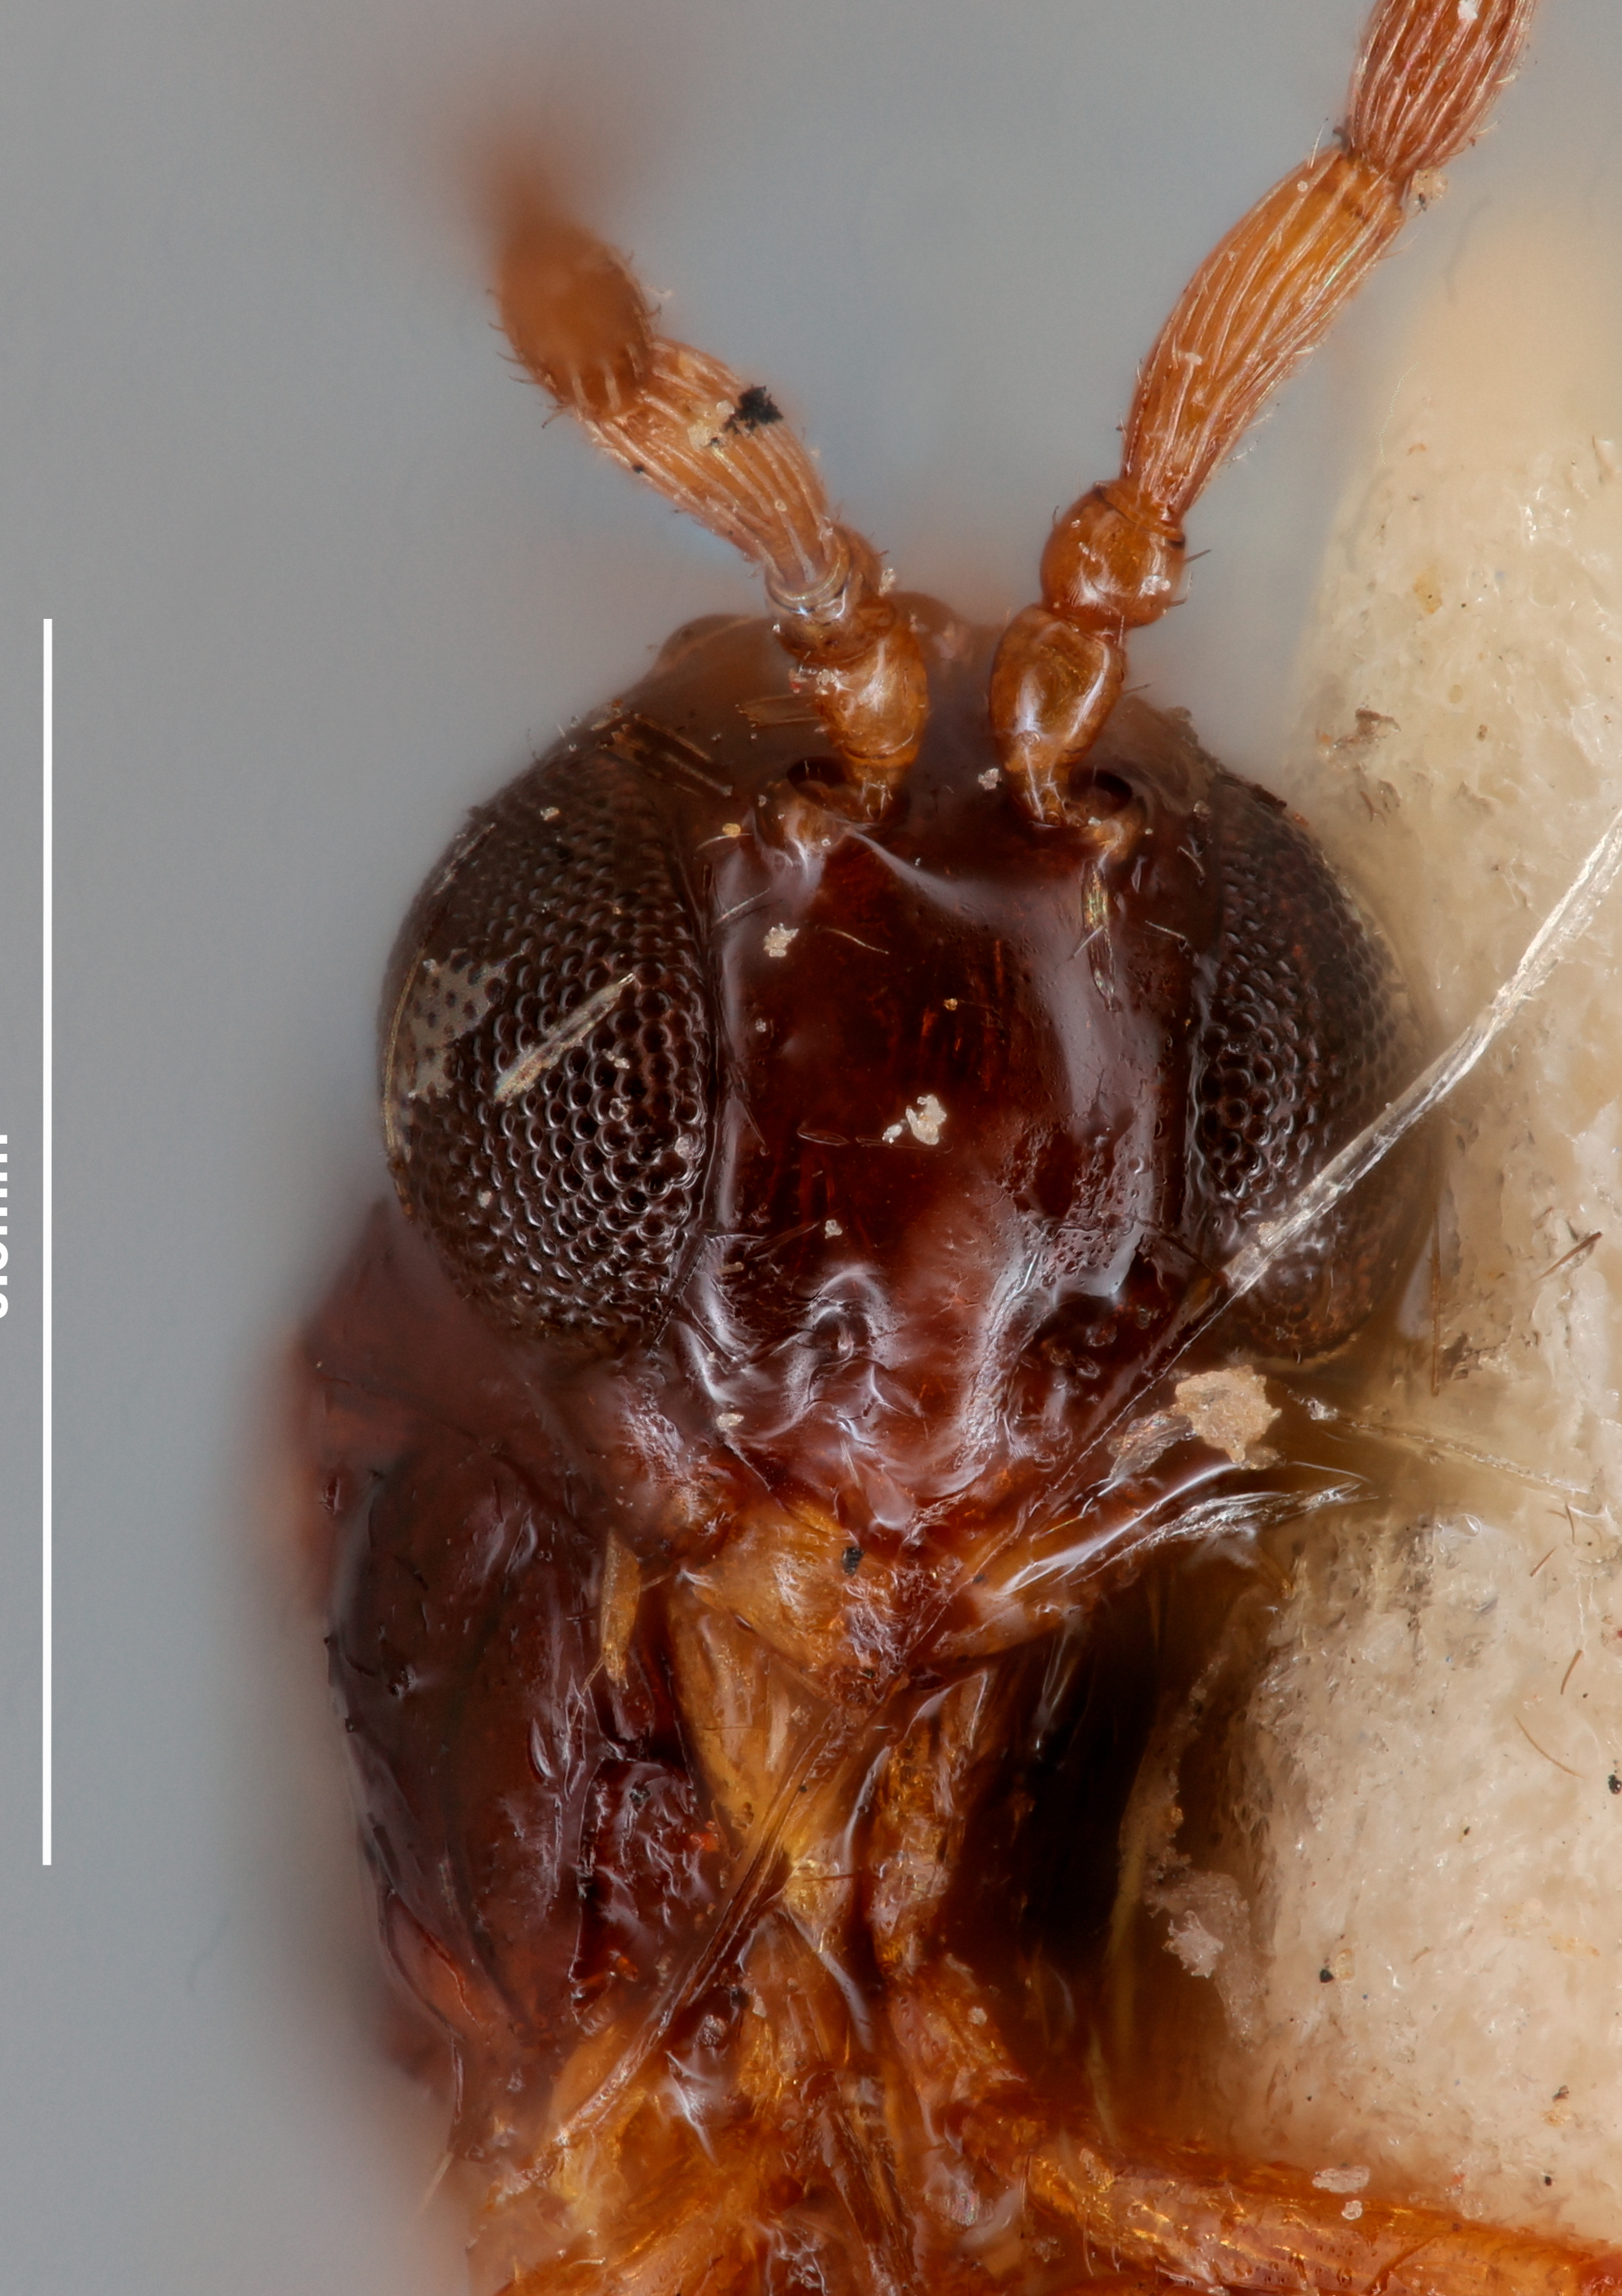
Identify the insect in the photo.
Hexaplasta tenuicornis
